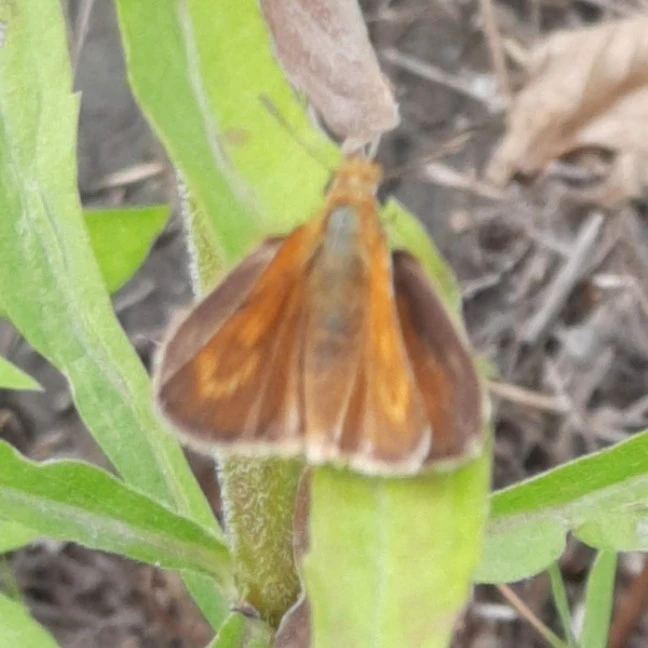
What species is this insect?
Thymelicus acteon
